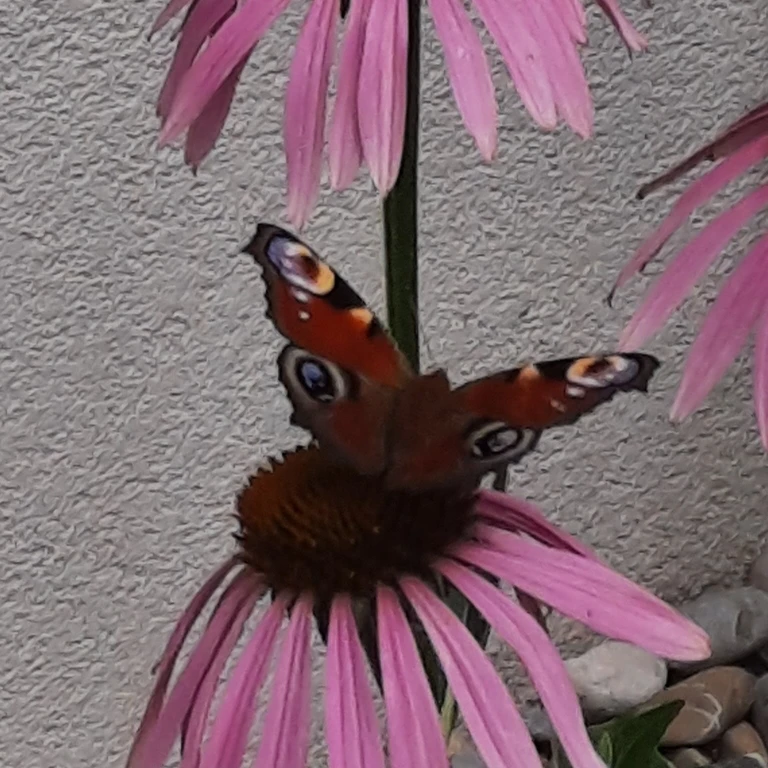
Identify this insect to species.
Aglais io
